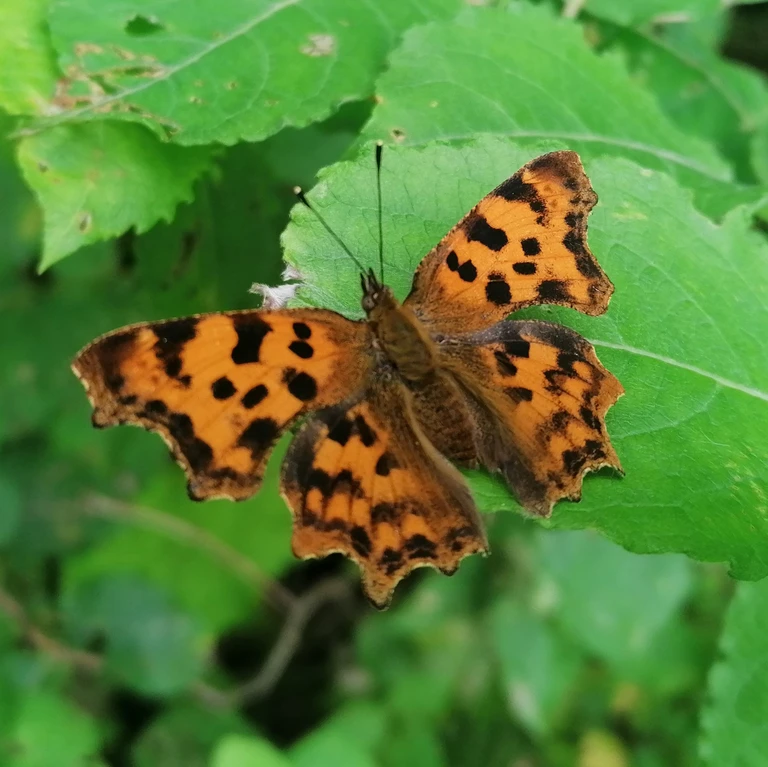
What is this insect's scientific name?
Polygonia c-album
